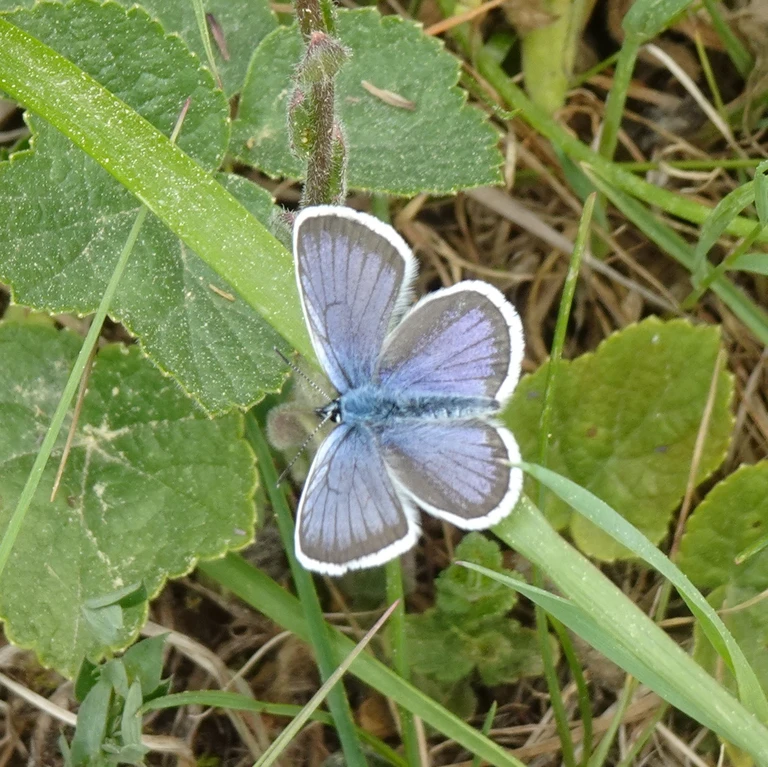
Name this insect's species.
Plebejus argus
